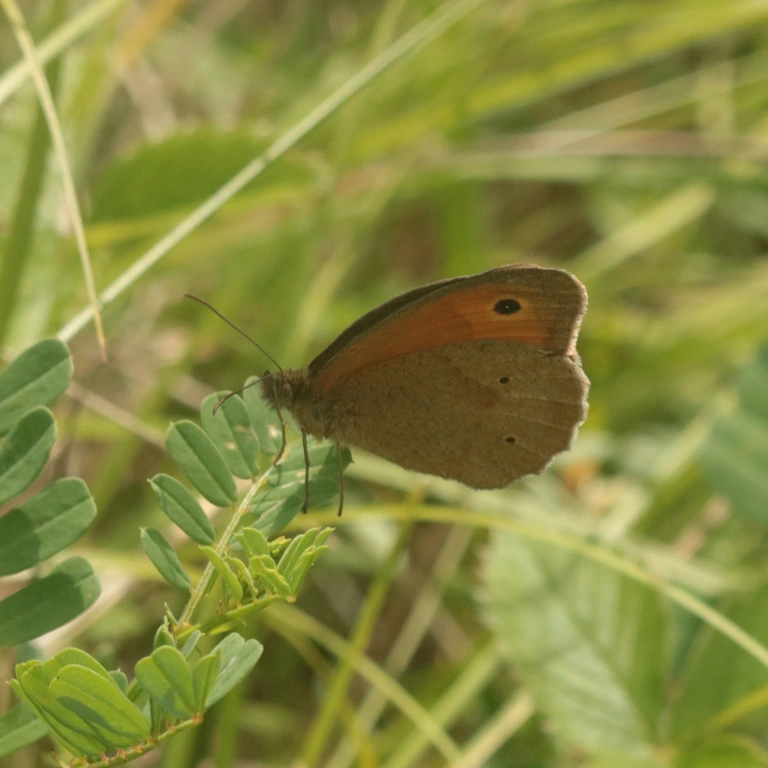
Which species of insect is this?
Maniola jurtina
